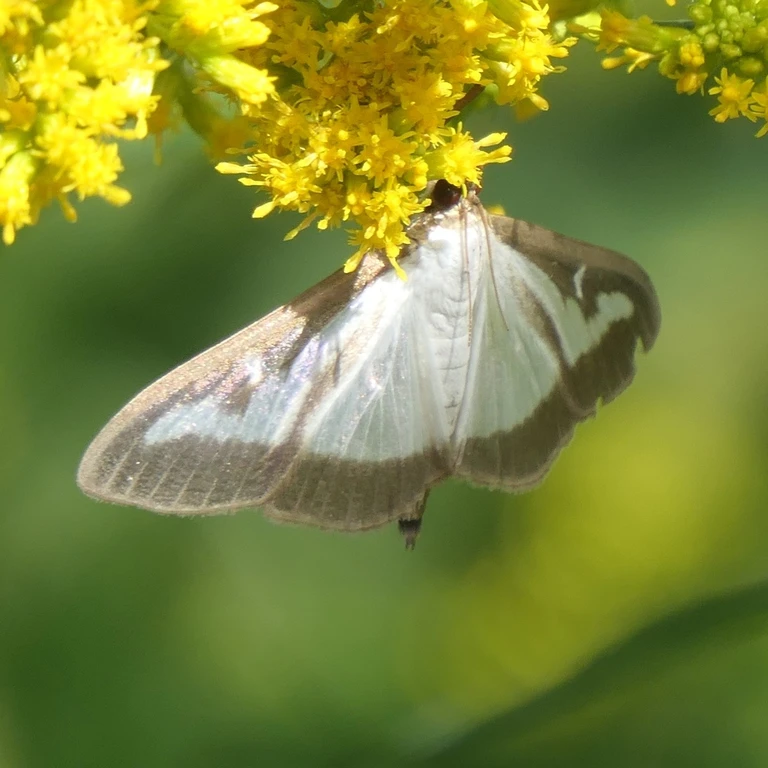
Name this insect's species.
Cydalima perspectalis
